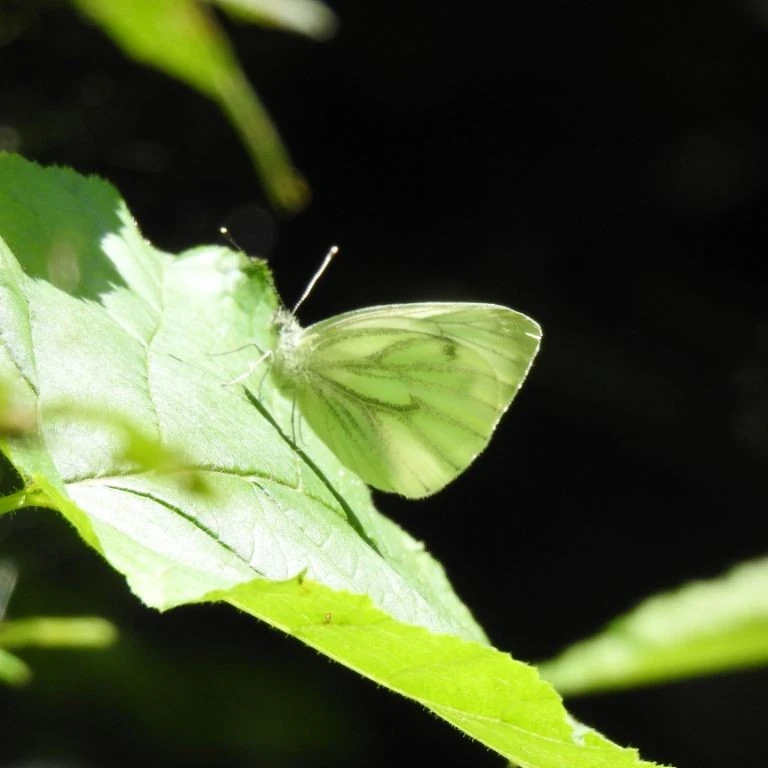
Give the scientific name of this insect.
Pieris napi
